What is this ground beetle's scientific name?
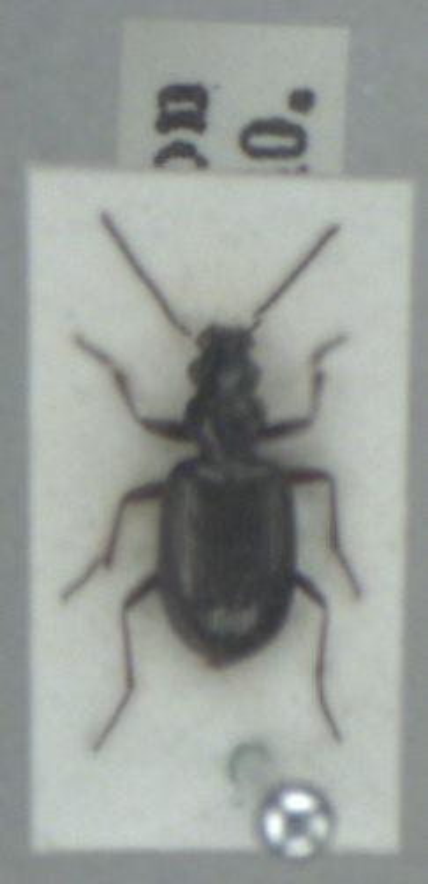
Bembidion punctulatum
